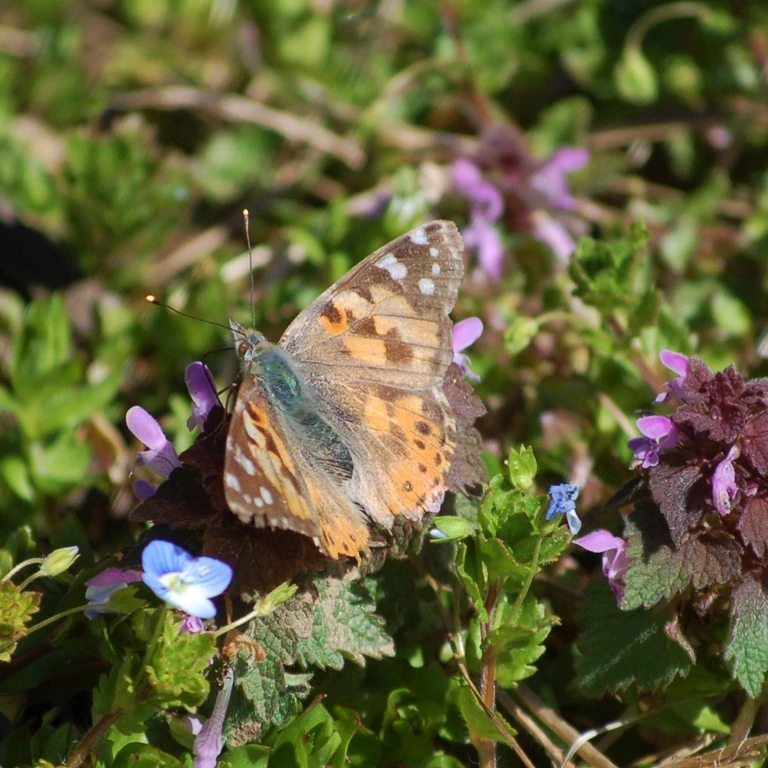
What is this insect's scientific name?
Vanessa cardui
